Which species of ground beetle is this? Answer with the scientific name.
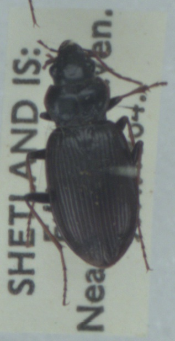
Nebria salina
